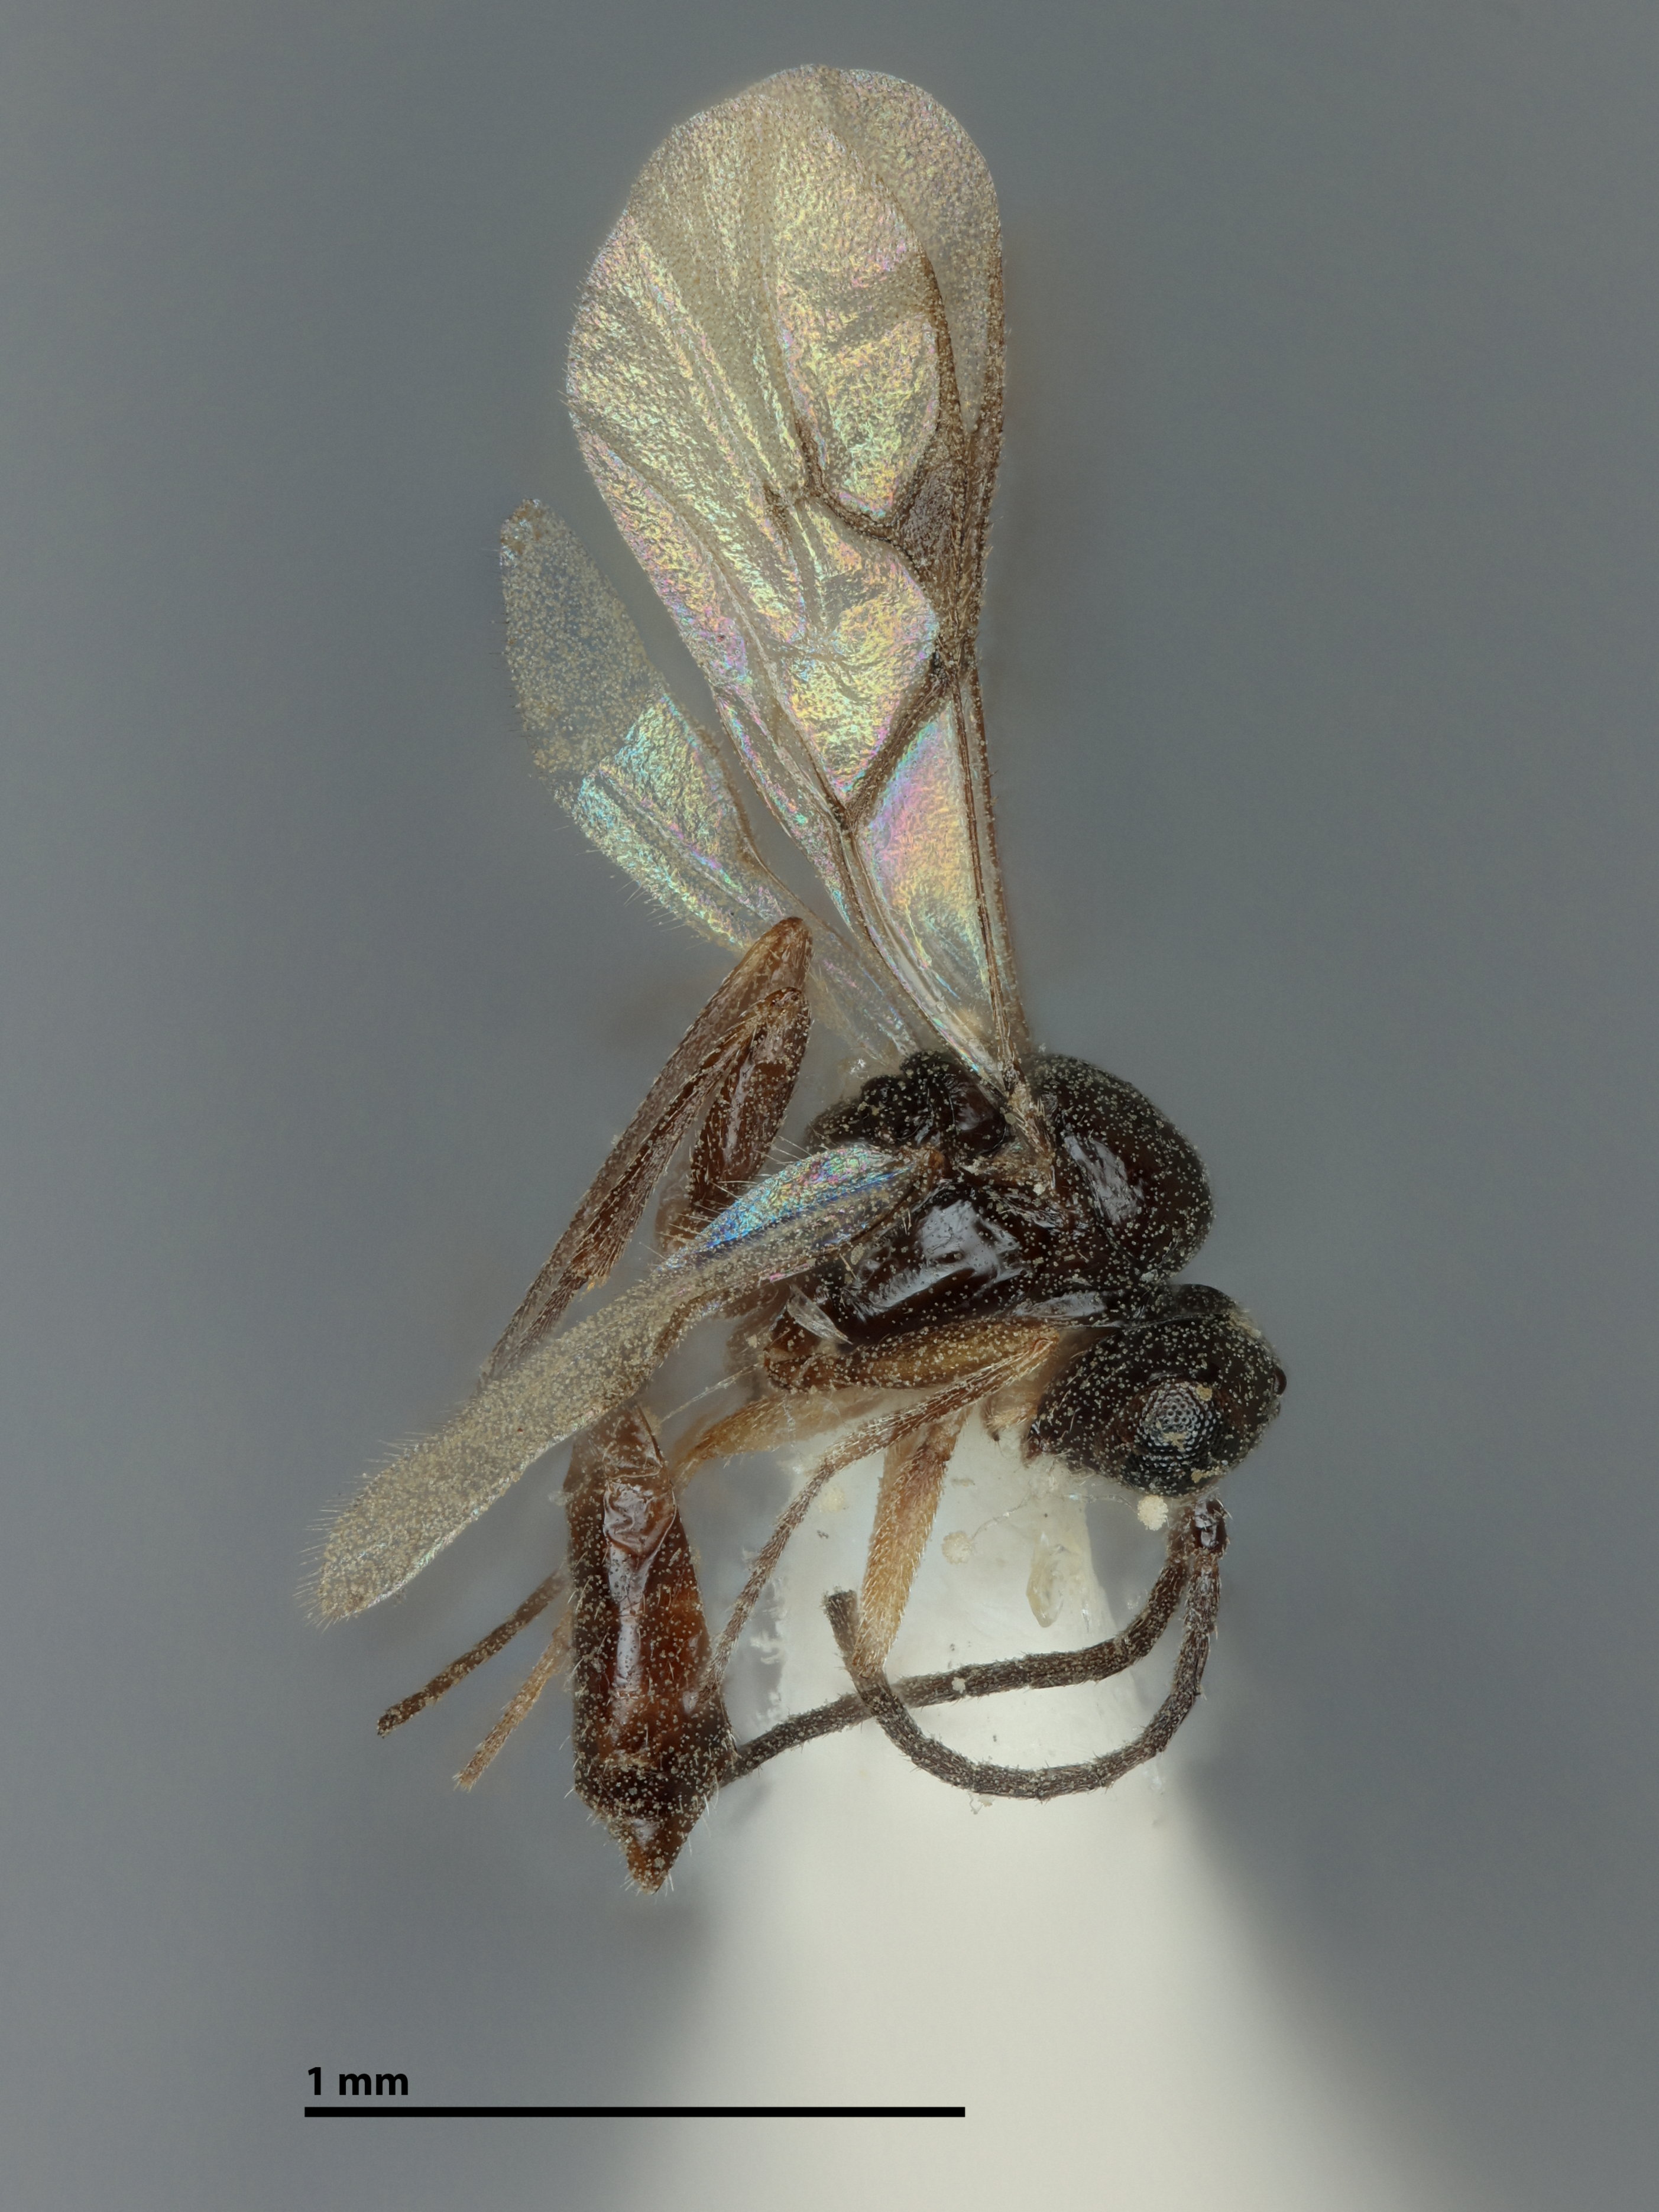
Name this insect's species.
Lysiphlebus distinctus
